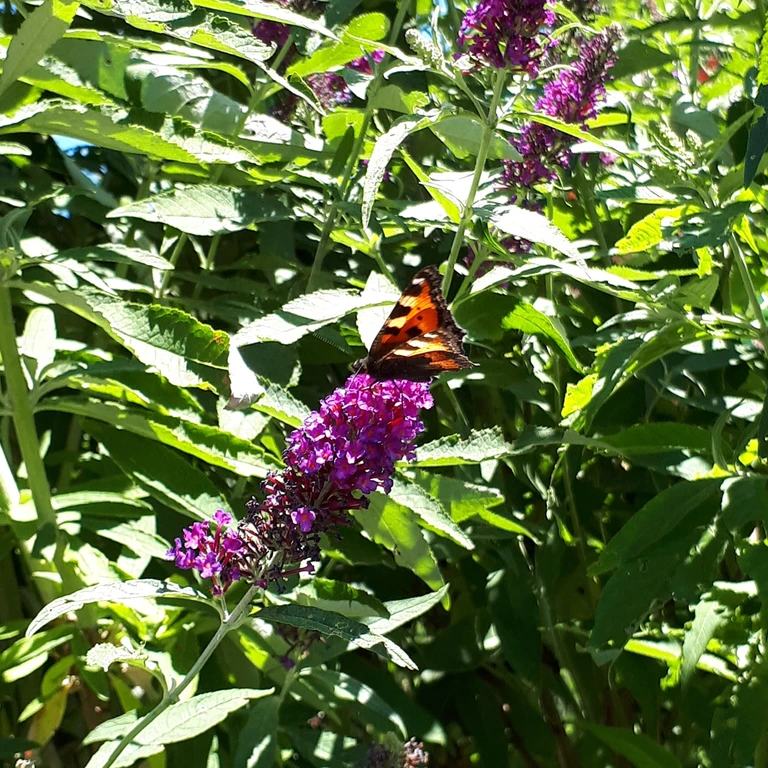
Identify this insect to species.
Aglais urticae
